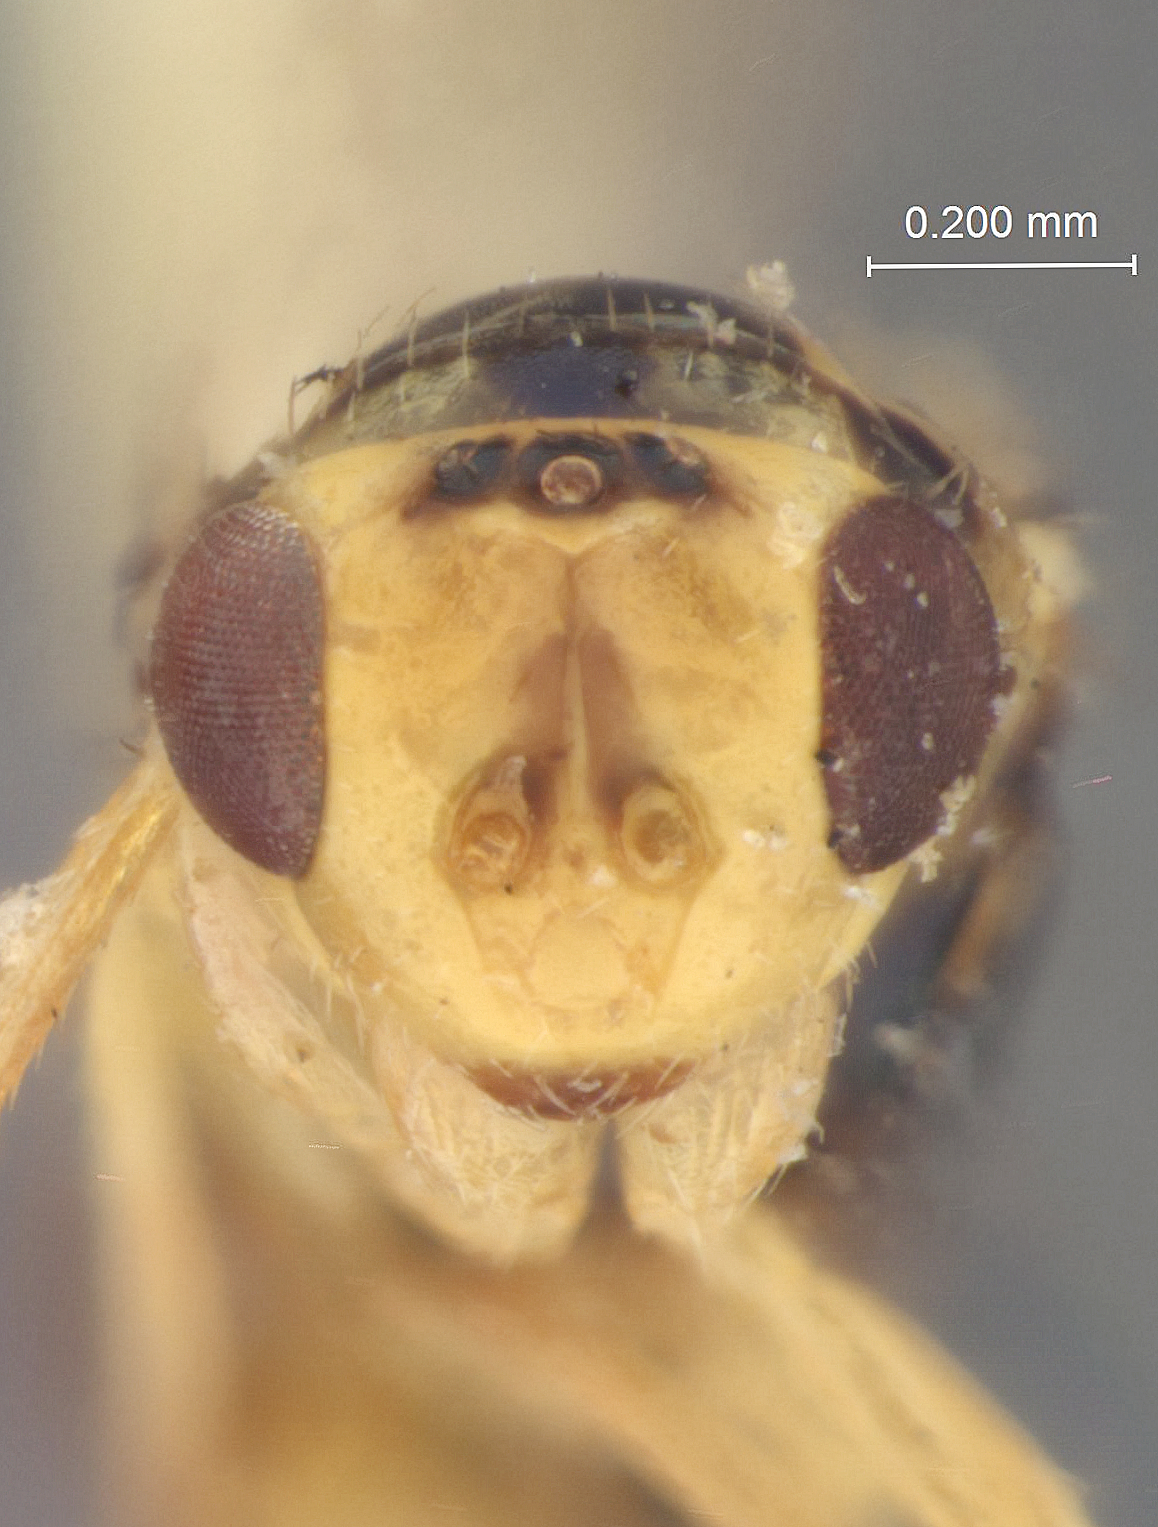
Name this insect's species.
Neotetrastichodes longicorpus
